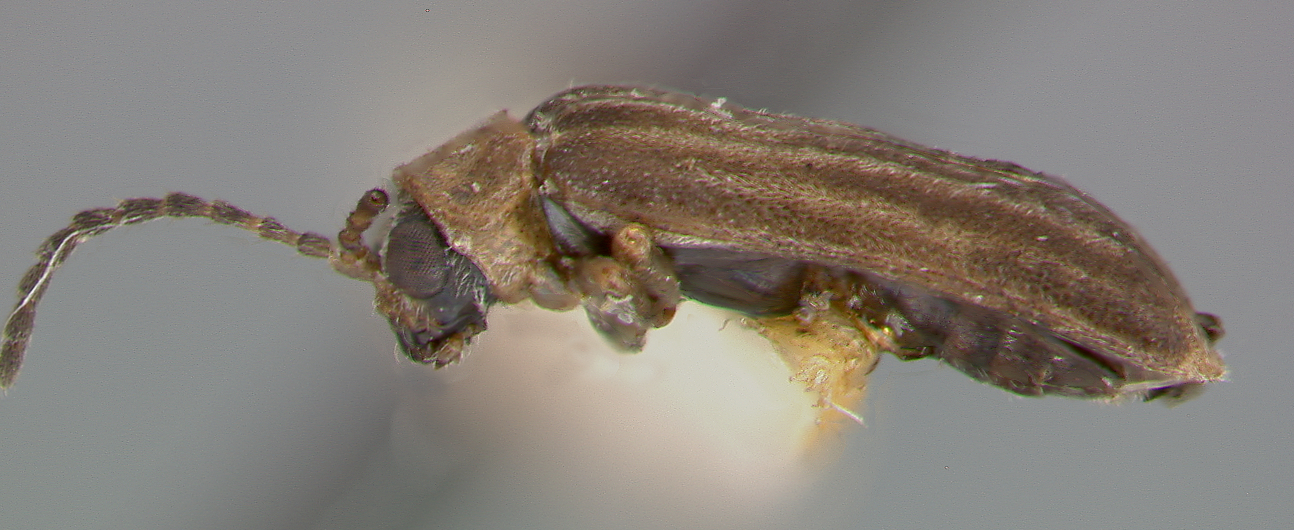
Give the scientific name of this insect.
Galerucella hexarhabdota
